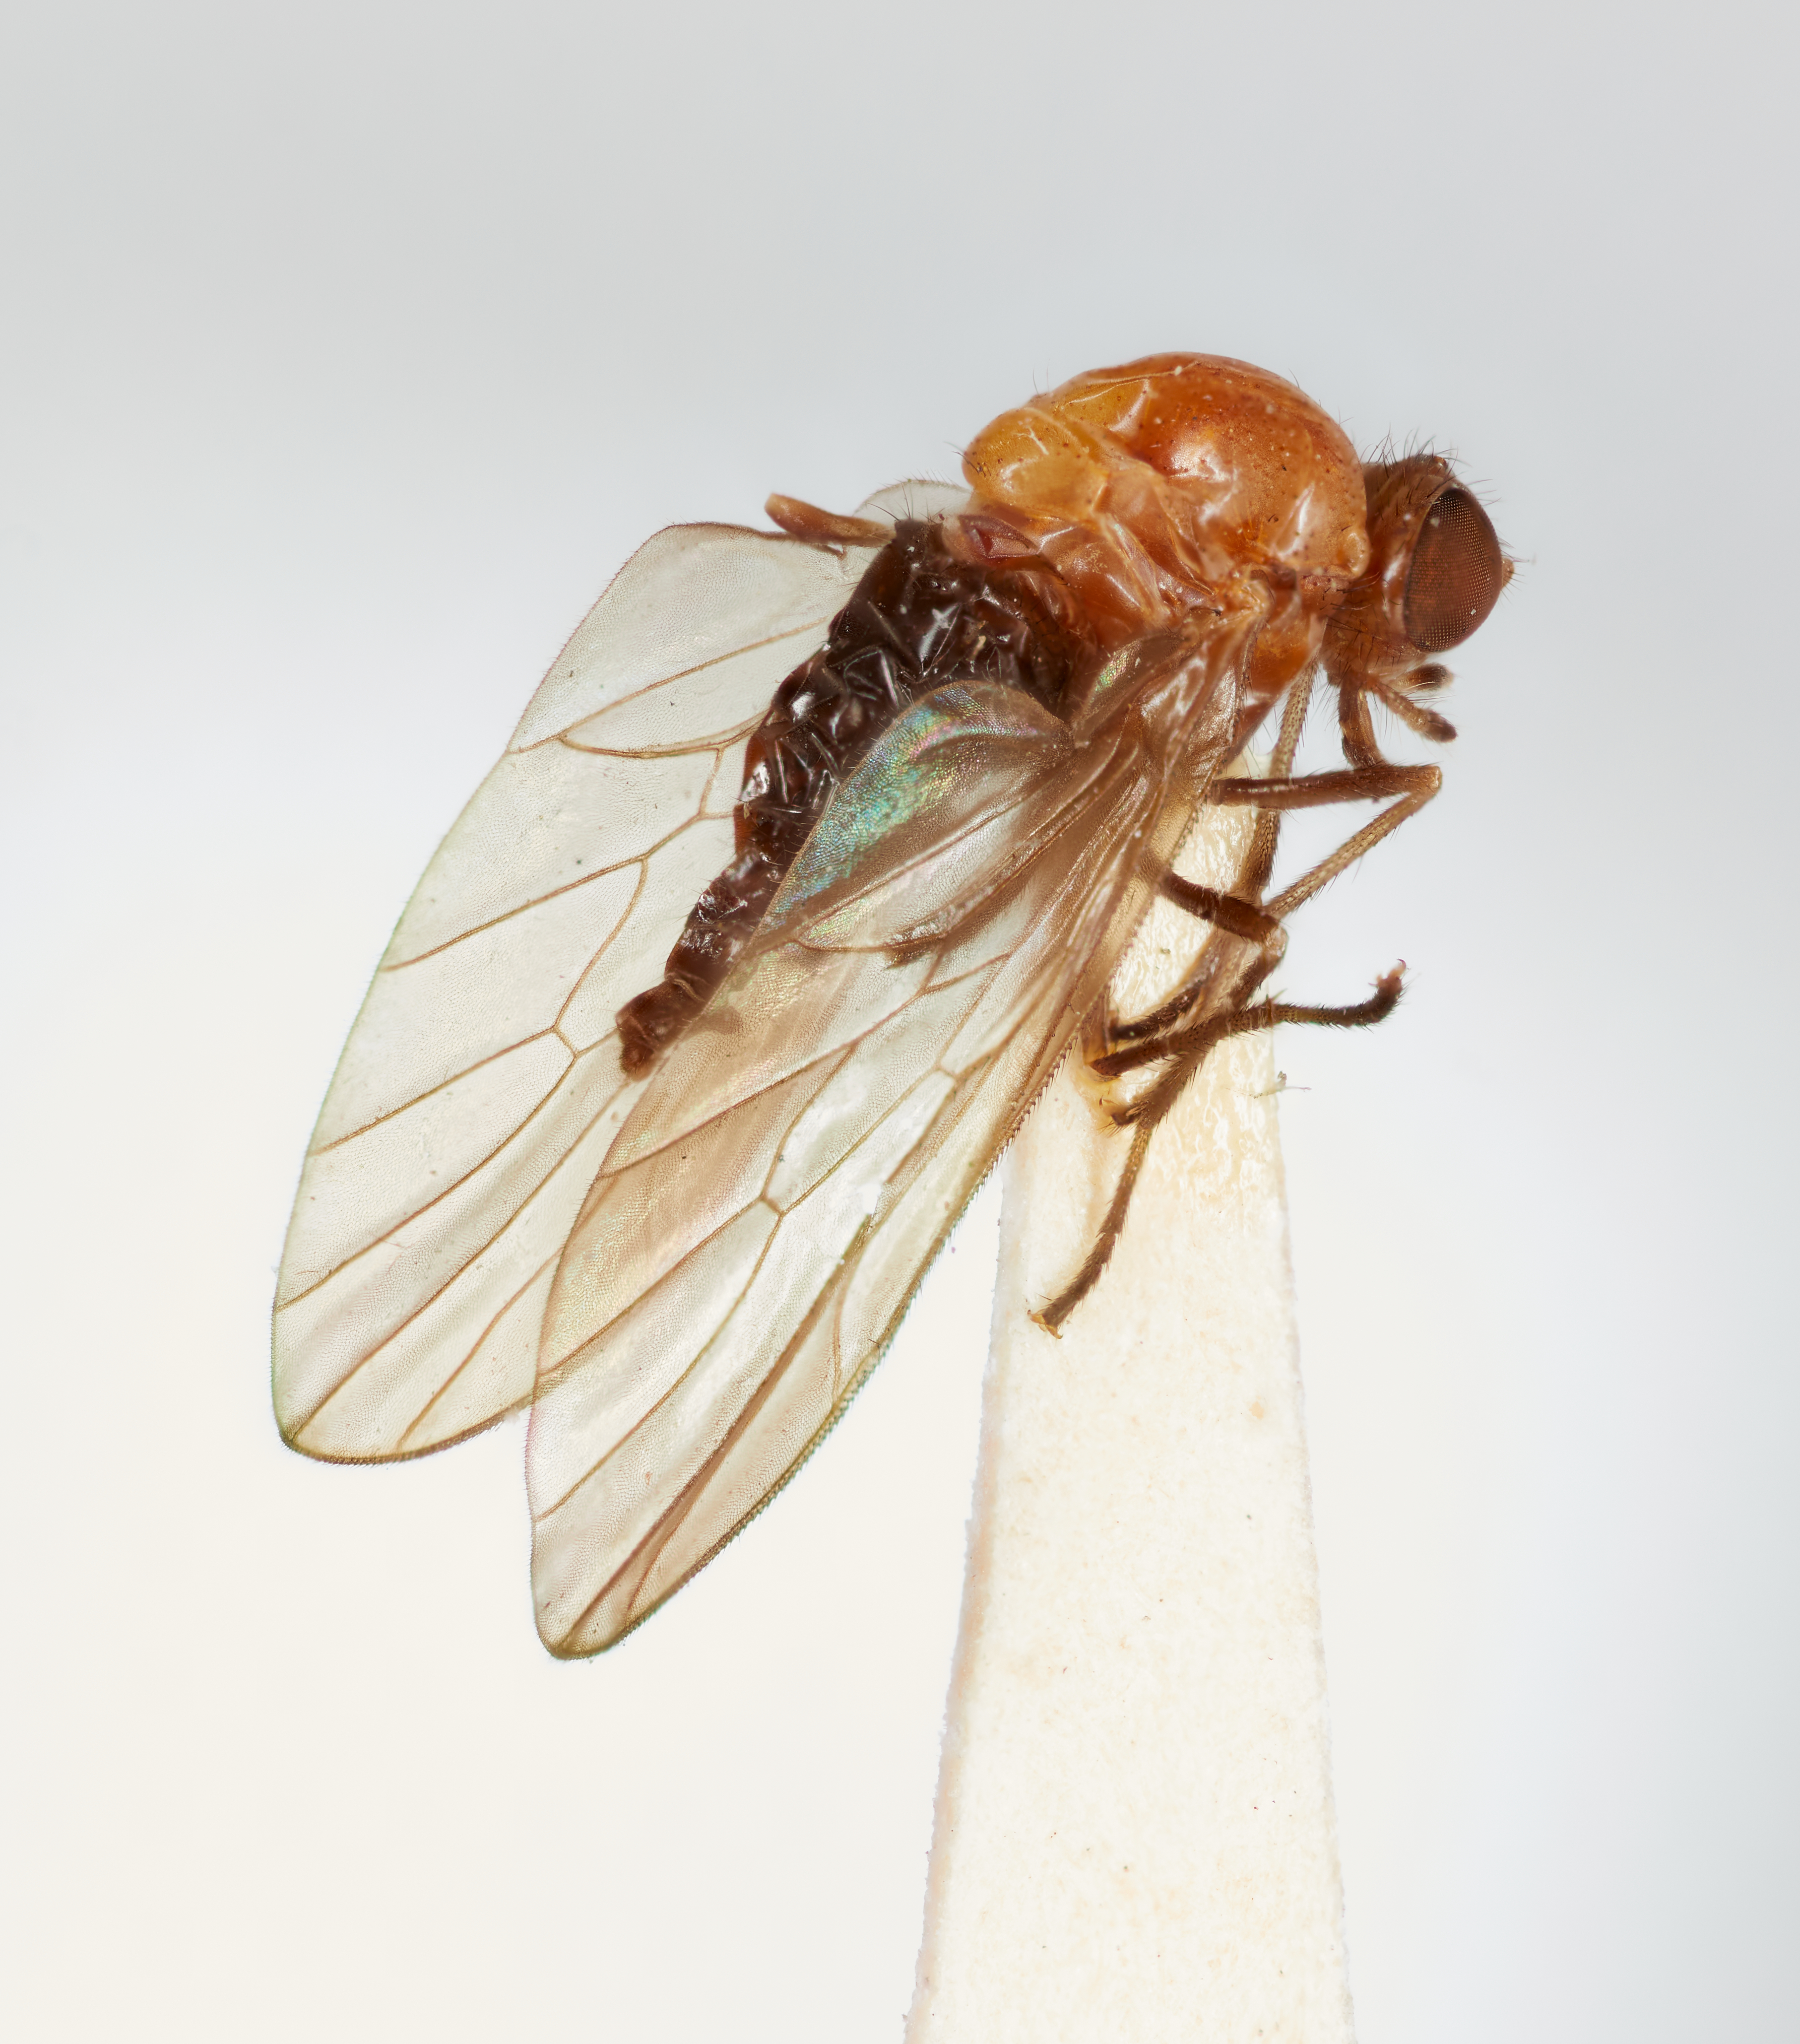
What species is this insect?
Austroleptis fulviceps
